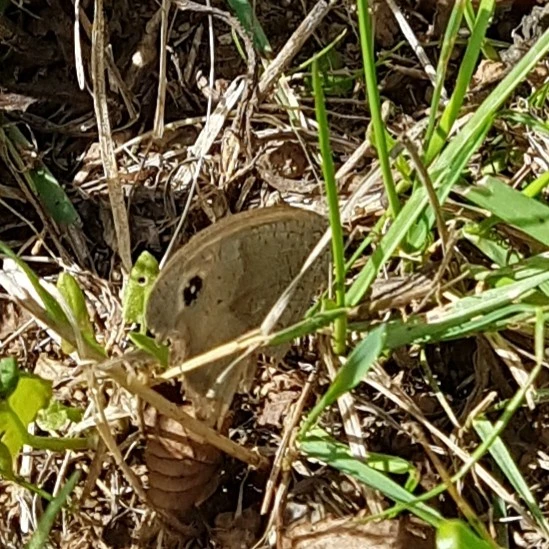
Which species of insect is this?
Maniola jurtina
